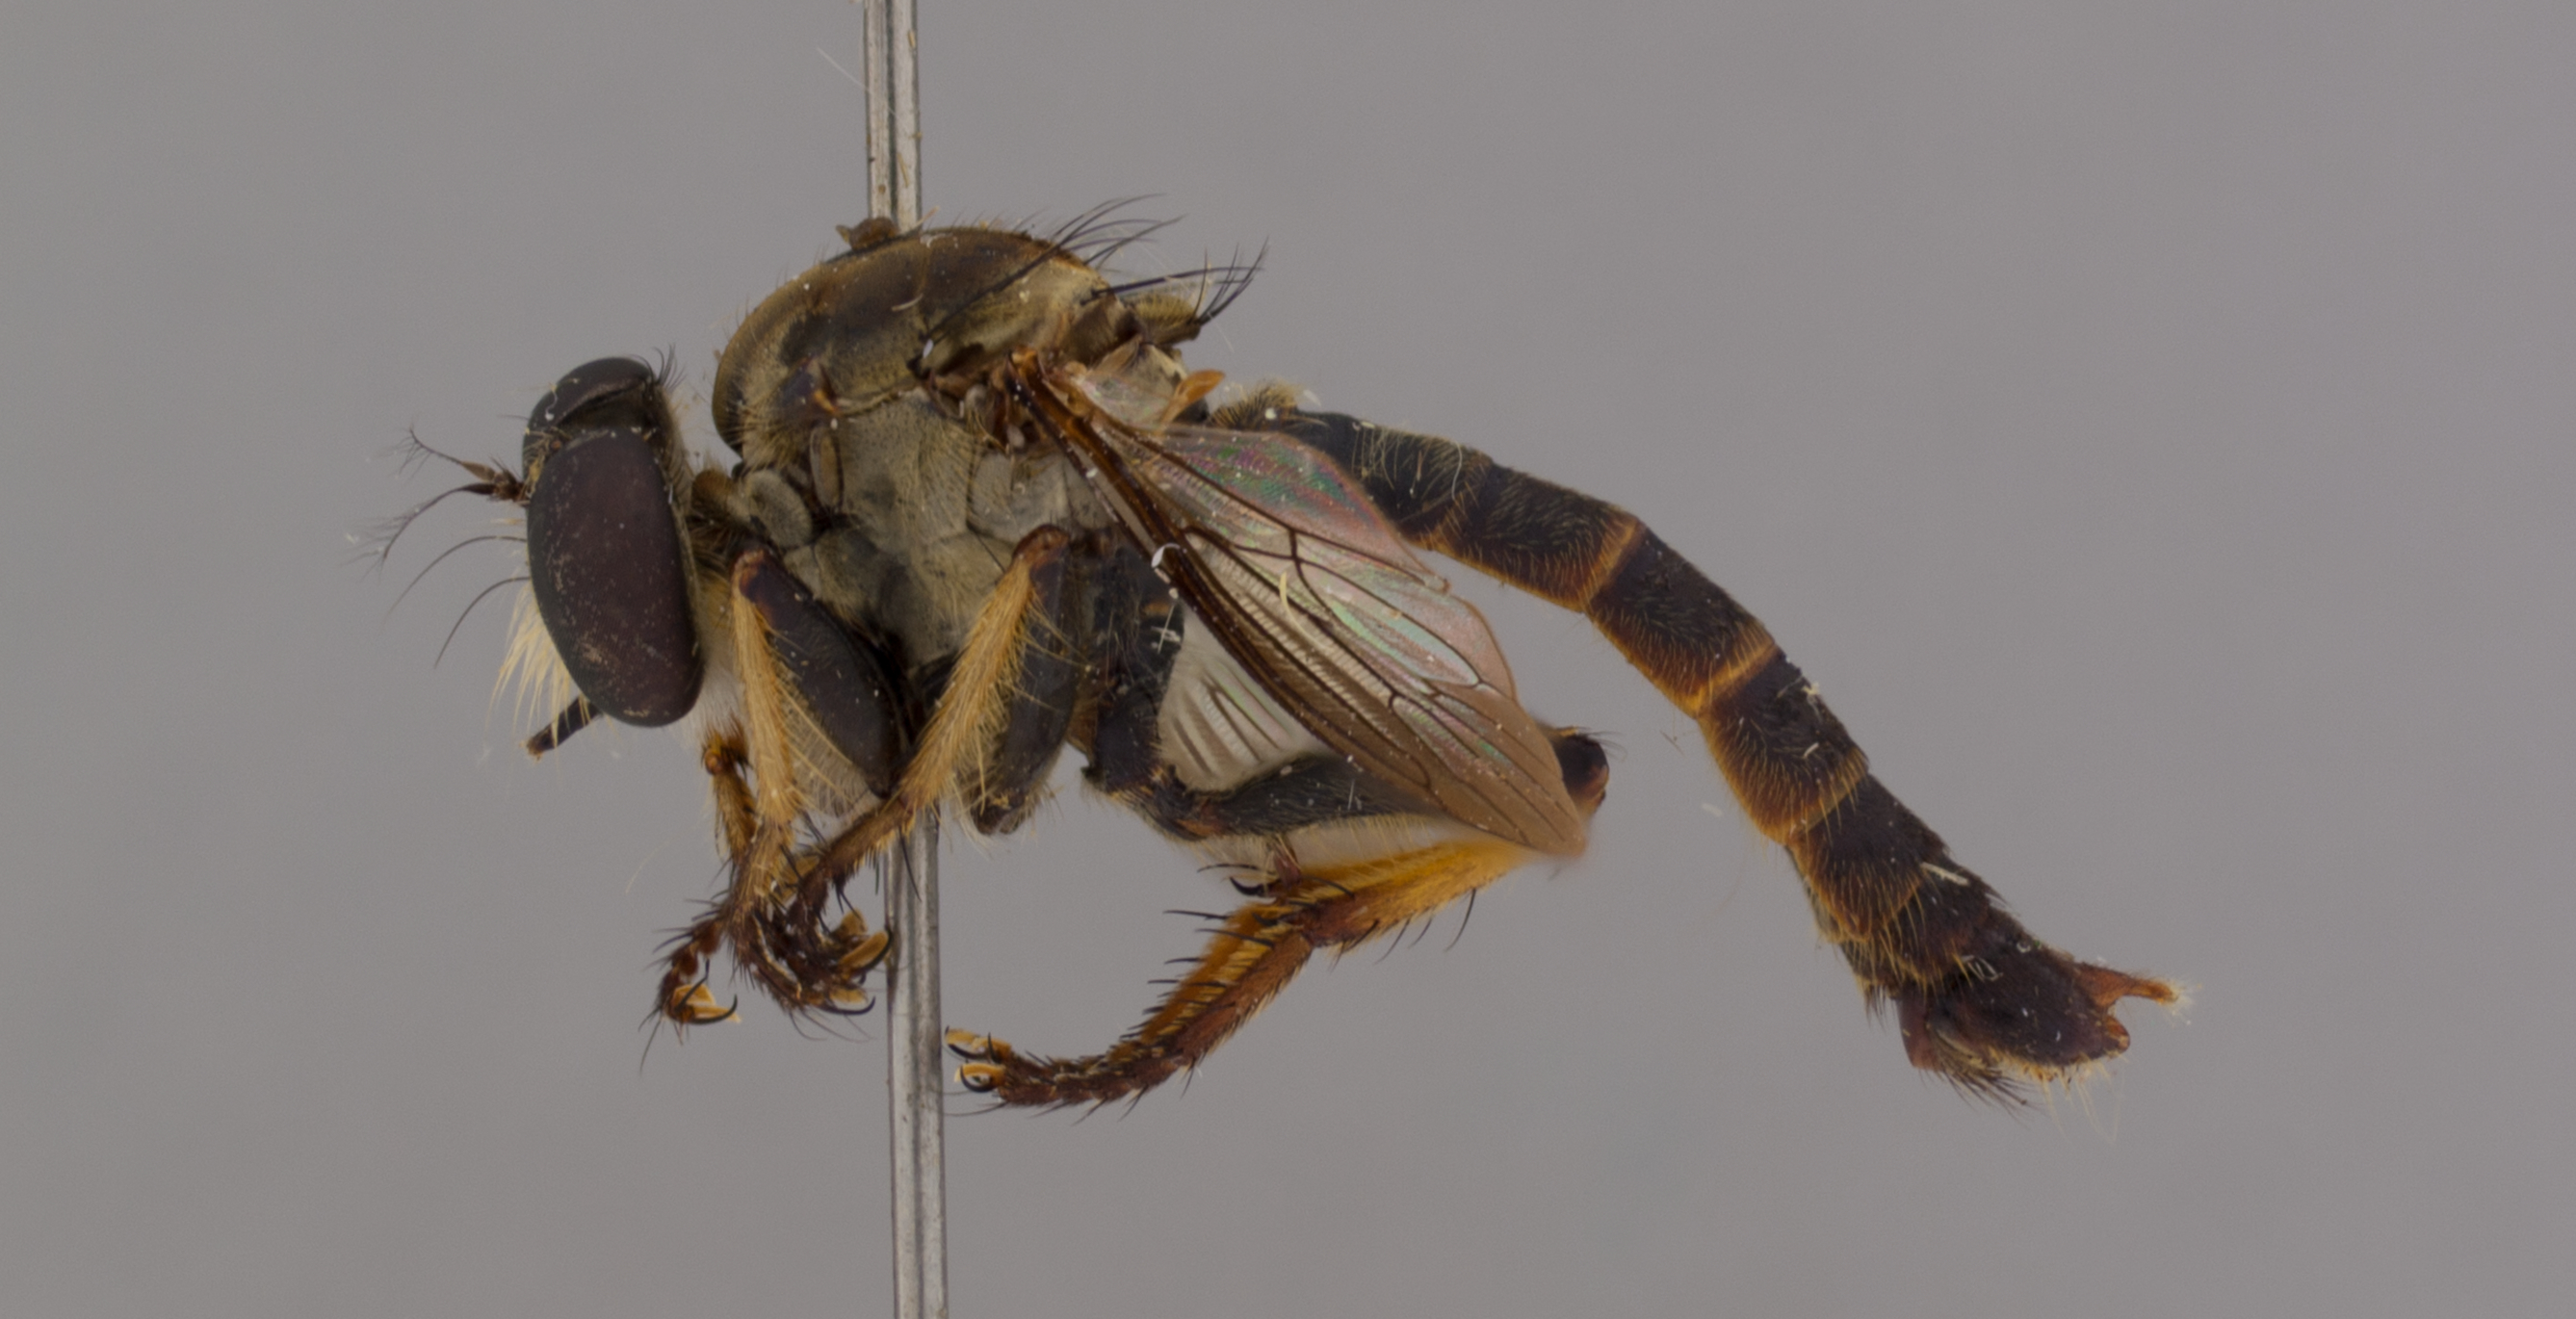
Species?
Pseudomerodontina alata
